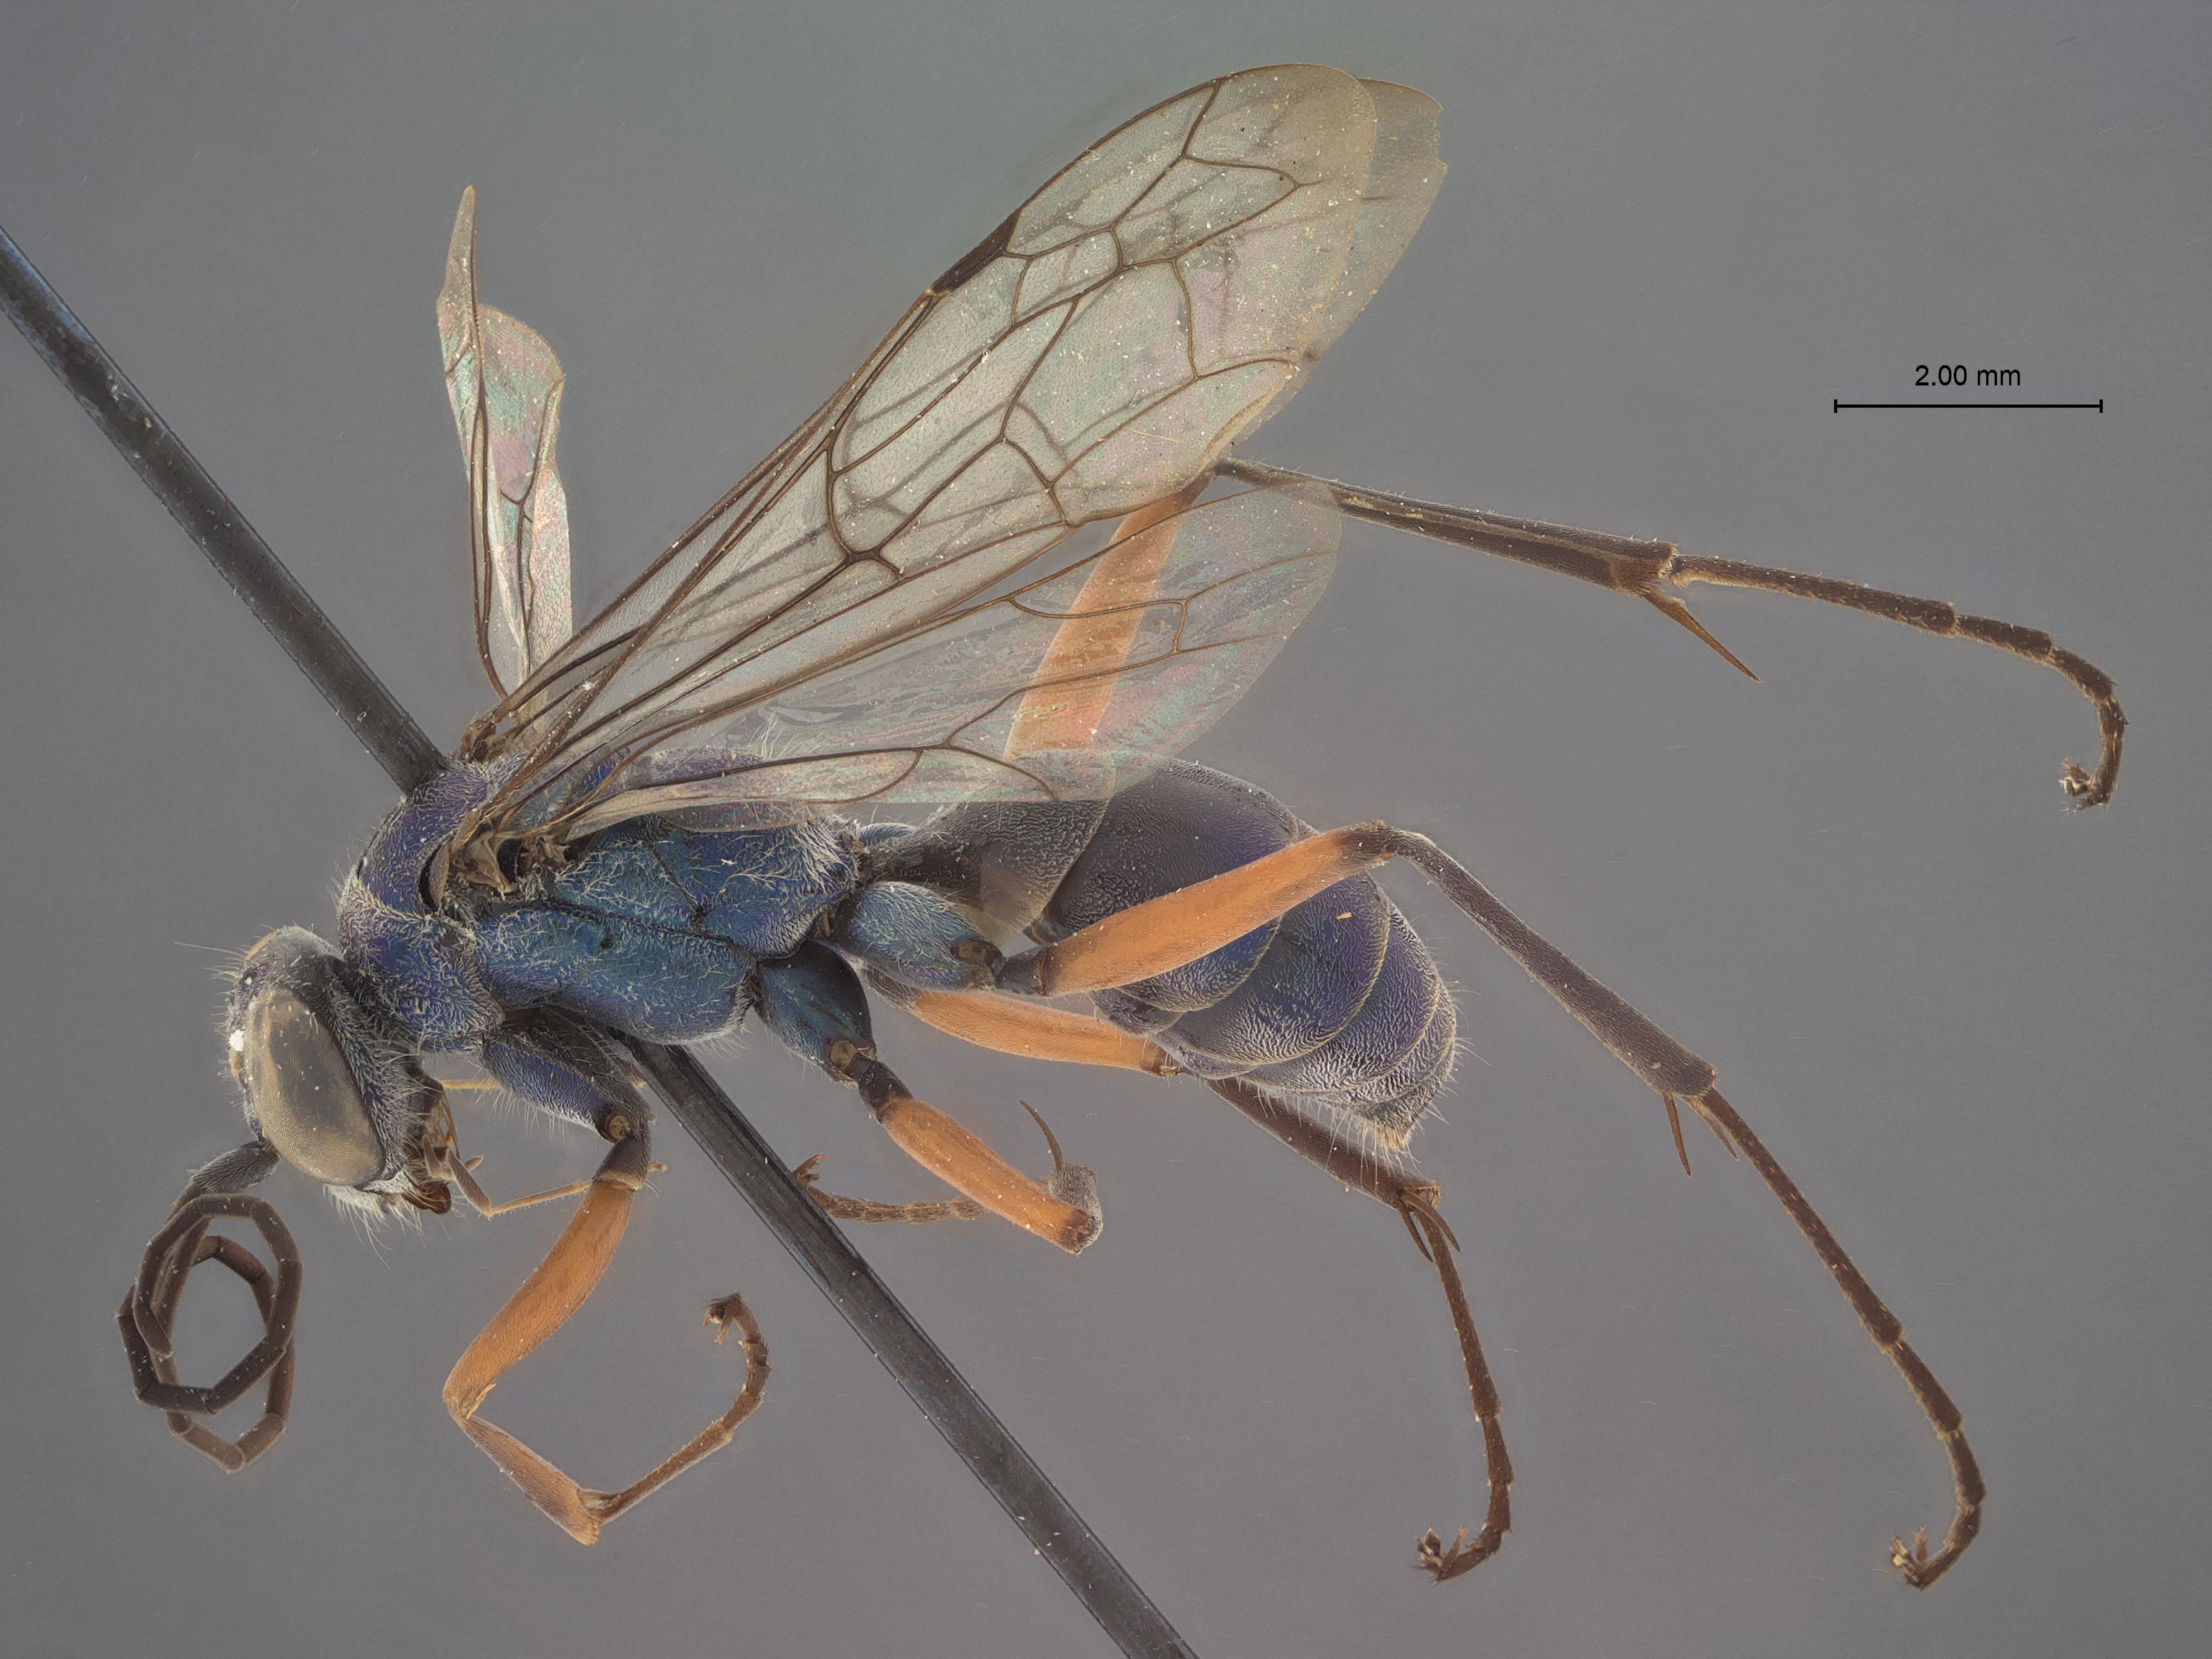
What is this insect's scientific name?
Auplopus venetus
